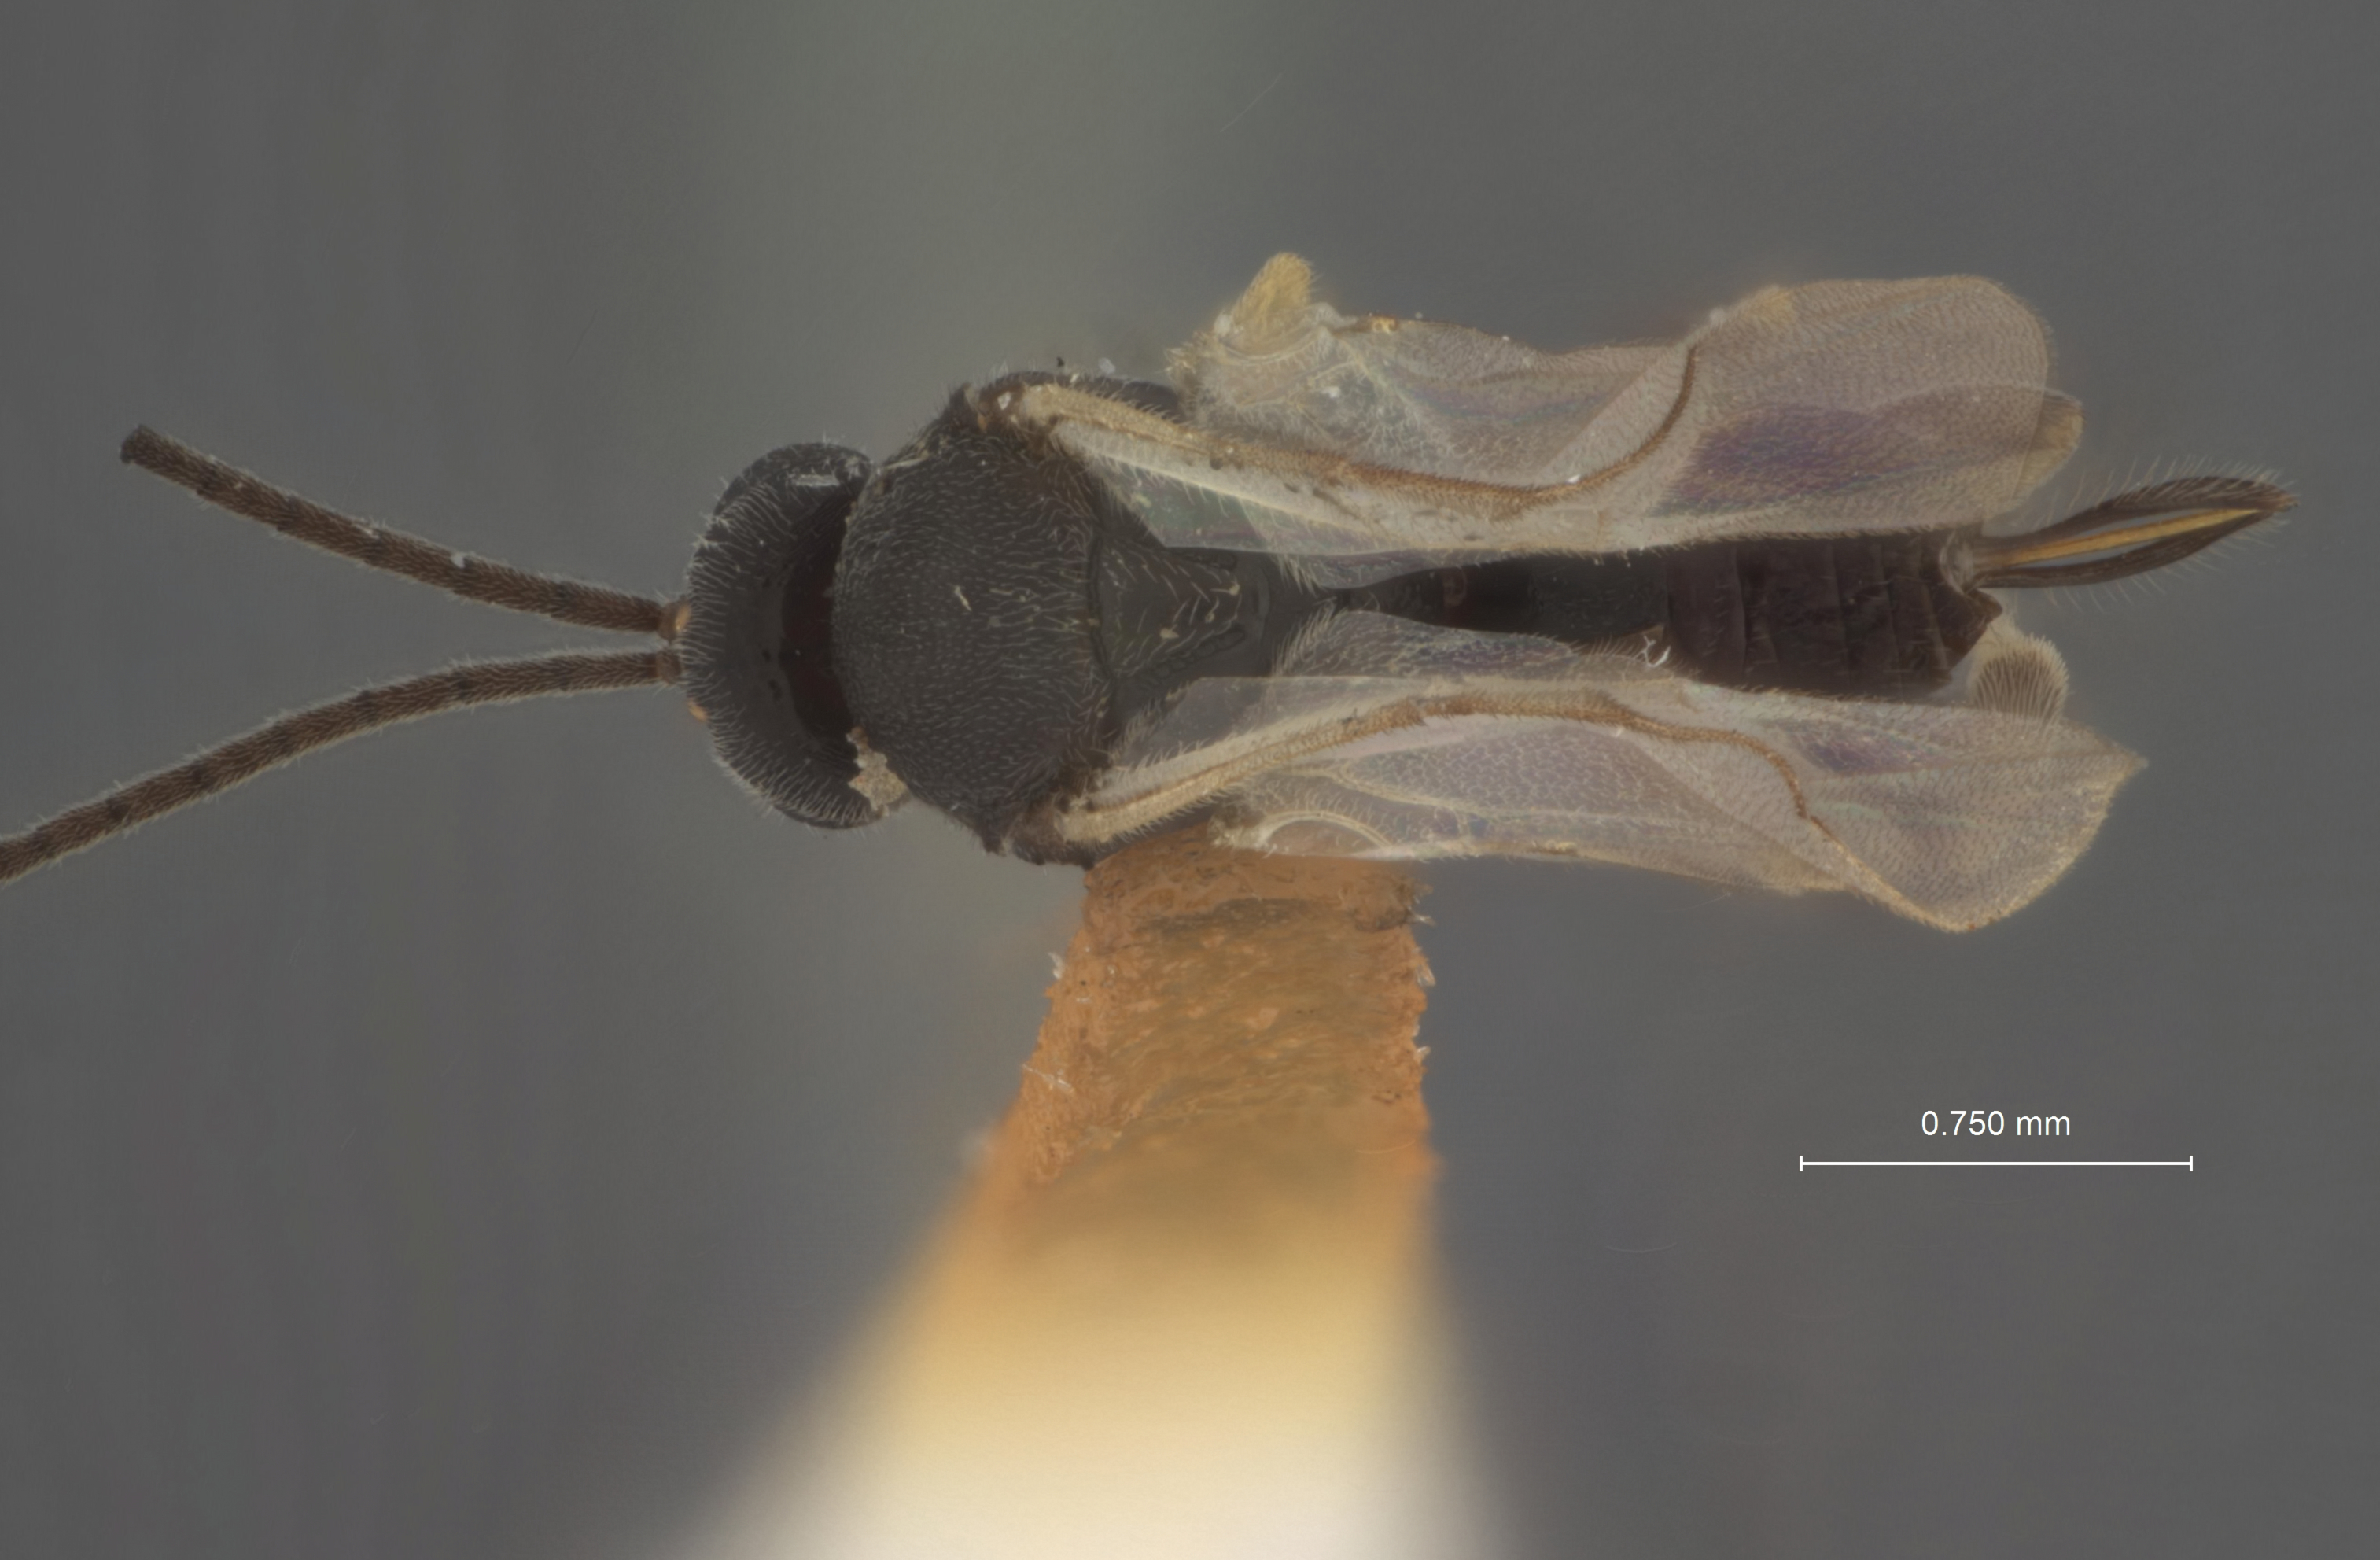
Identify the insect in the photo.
Apanteles plusiae
